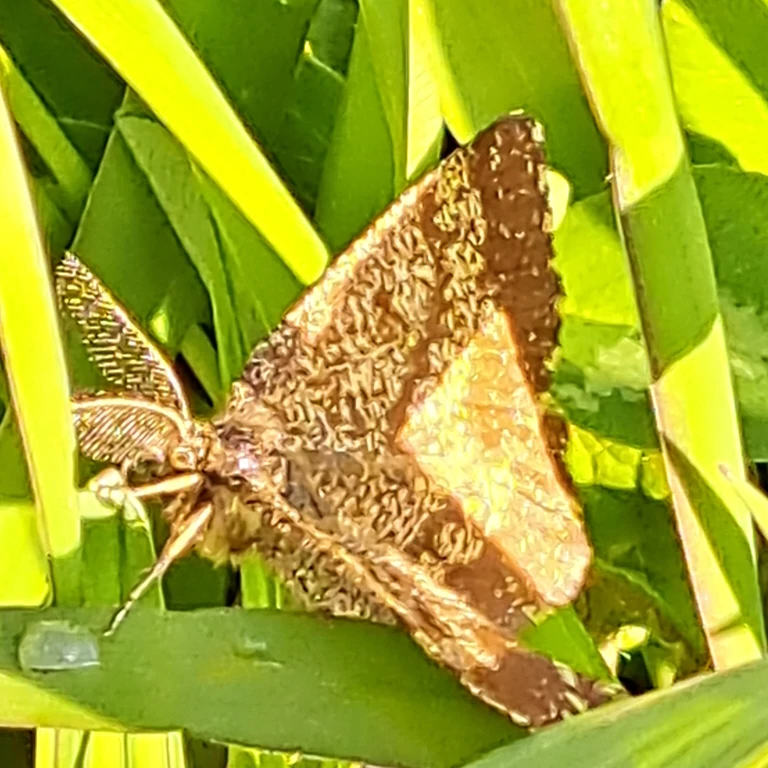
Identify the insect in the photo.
Ematurga atomaria
